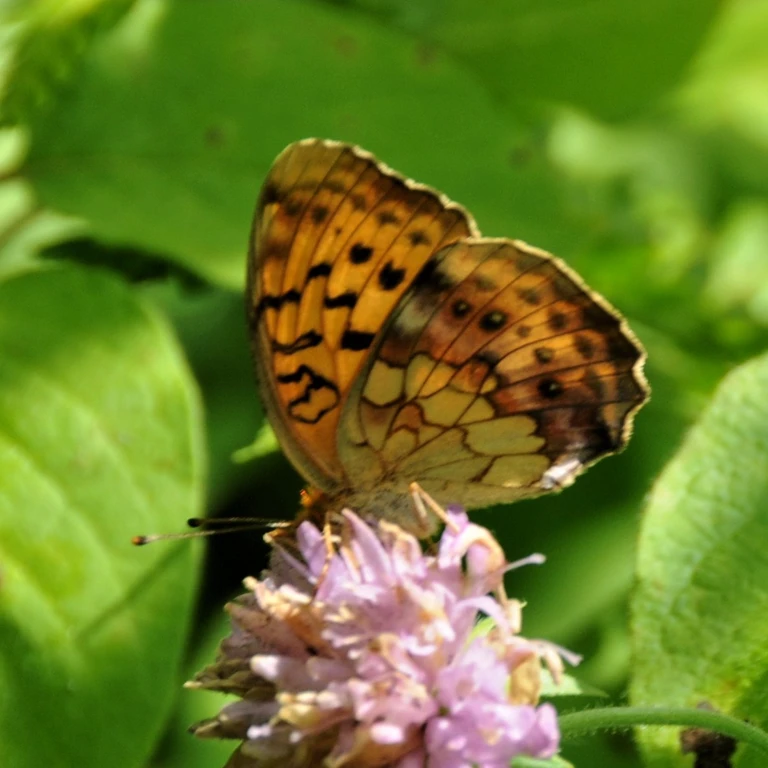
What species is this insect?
Brenthis daphne
